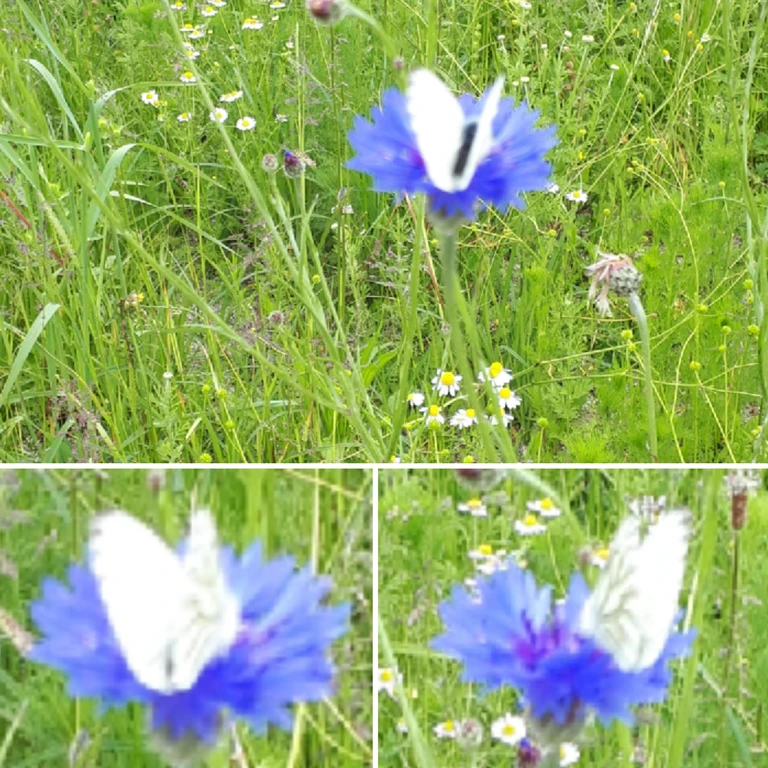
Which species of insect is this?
Pieris napi
